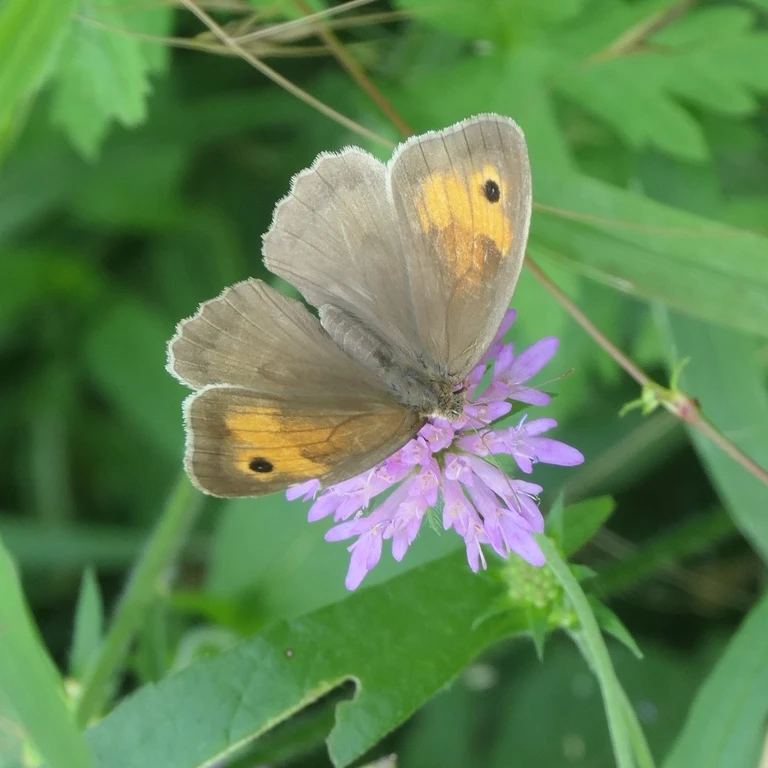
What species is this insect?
Maniola jurtina
